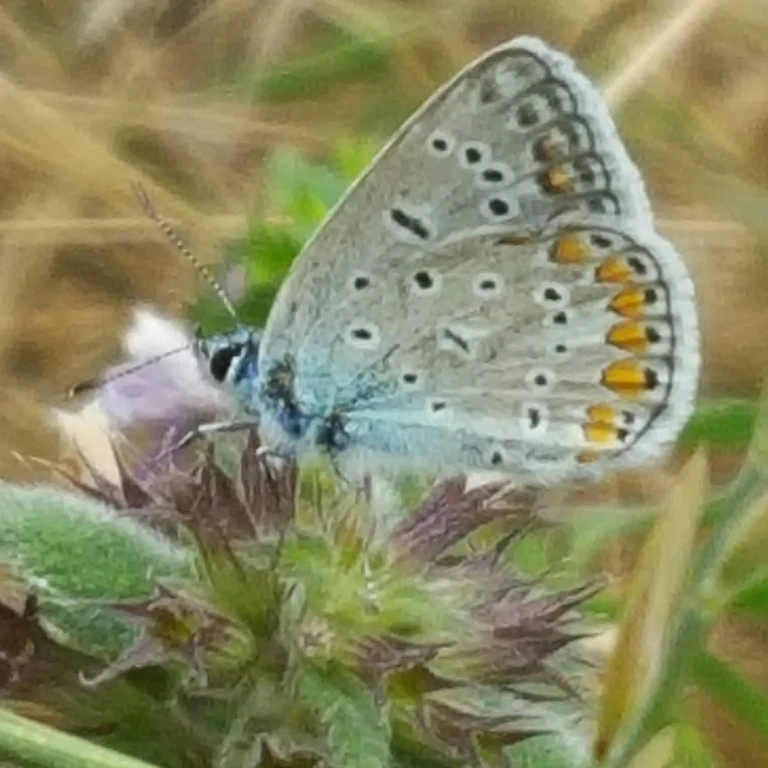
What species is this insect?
Polyommatus icarus
